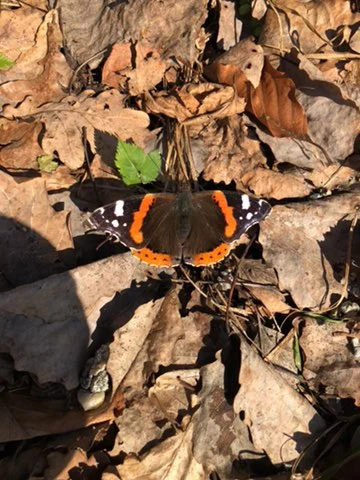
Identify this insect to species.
Vanessa atalanta
